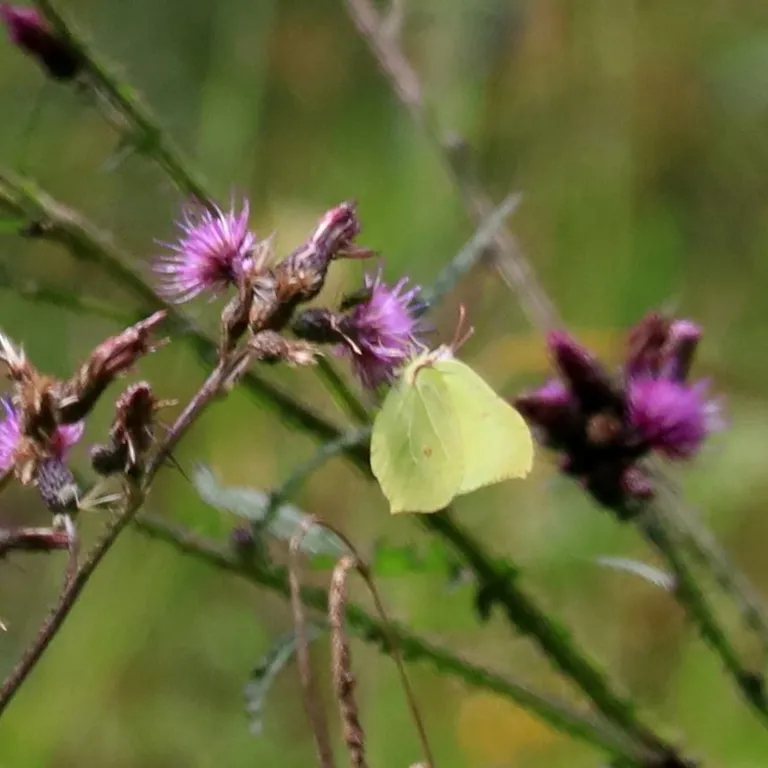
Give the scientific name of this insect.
Gonepteryx rhamni
